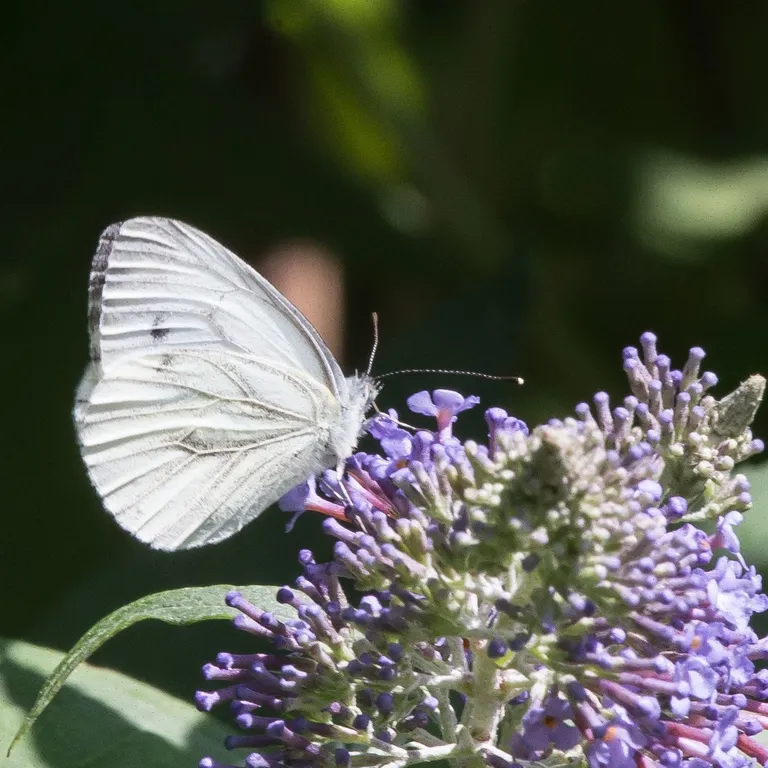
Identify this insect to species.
Pieris napi
